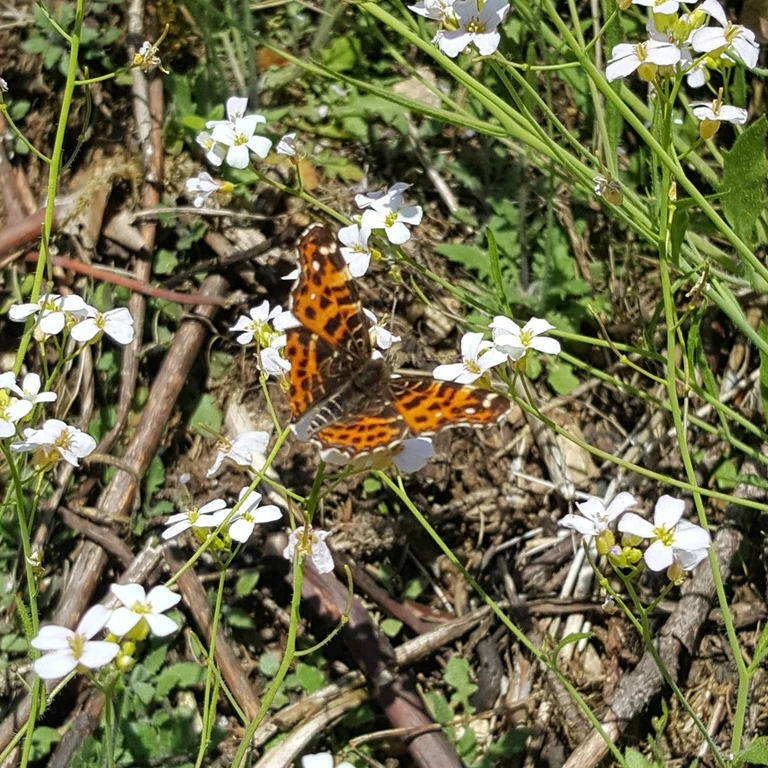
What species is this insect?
Araschnia levana
